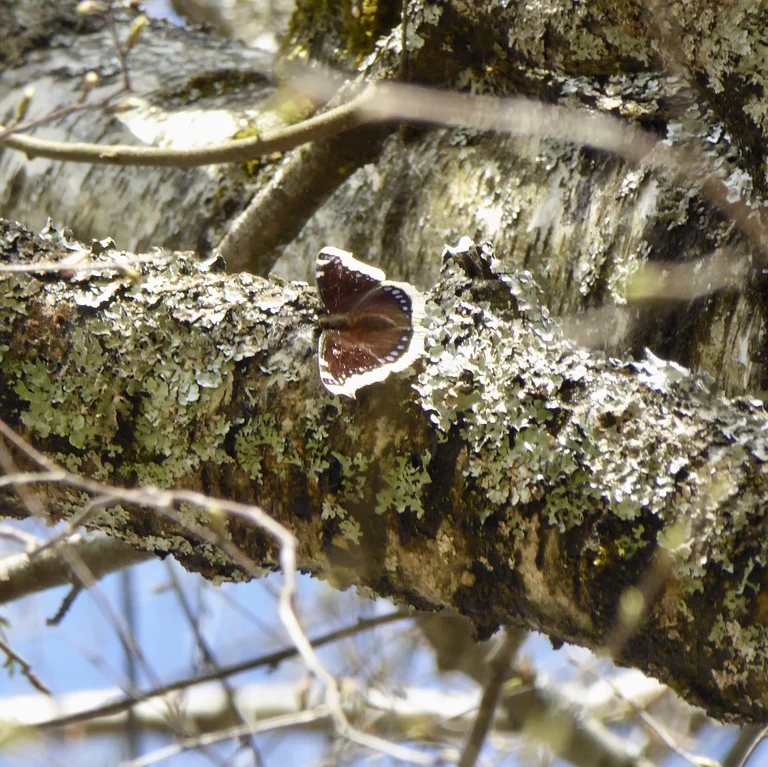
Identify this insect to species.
Nymphalis antiopa
